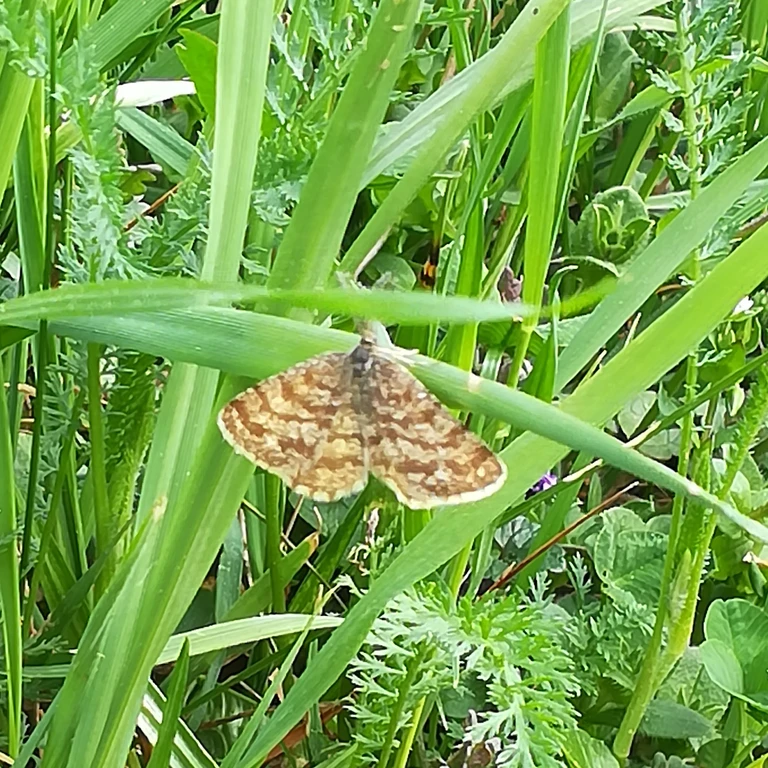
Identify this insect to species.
Ematurga atomaria
